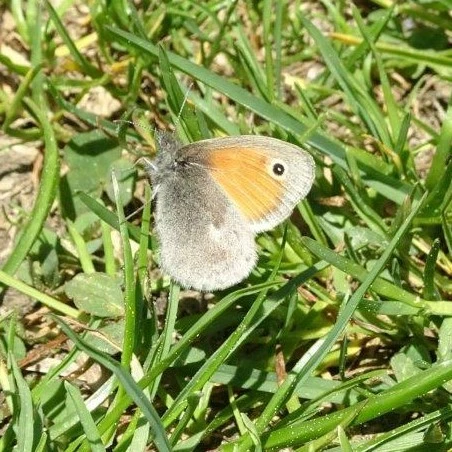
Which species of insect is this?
Coenonympha pamphilus
